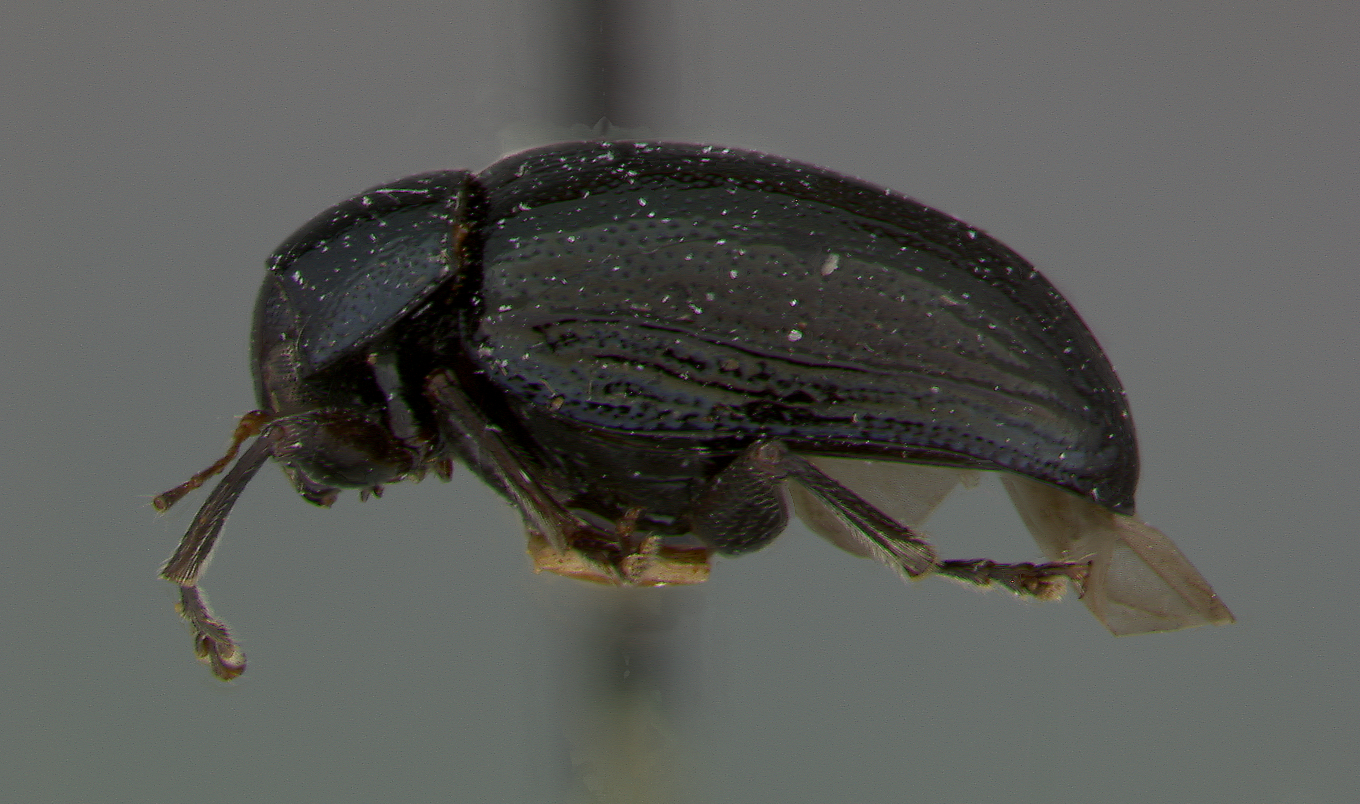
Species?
Colaspoides bakeri
